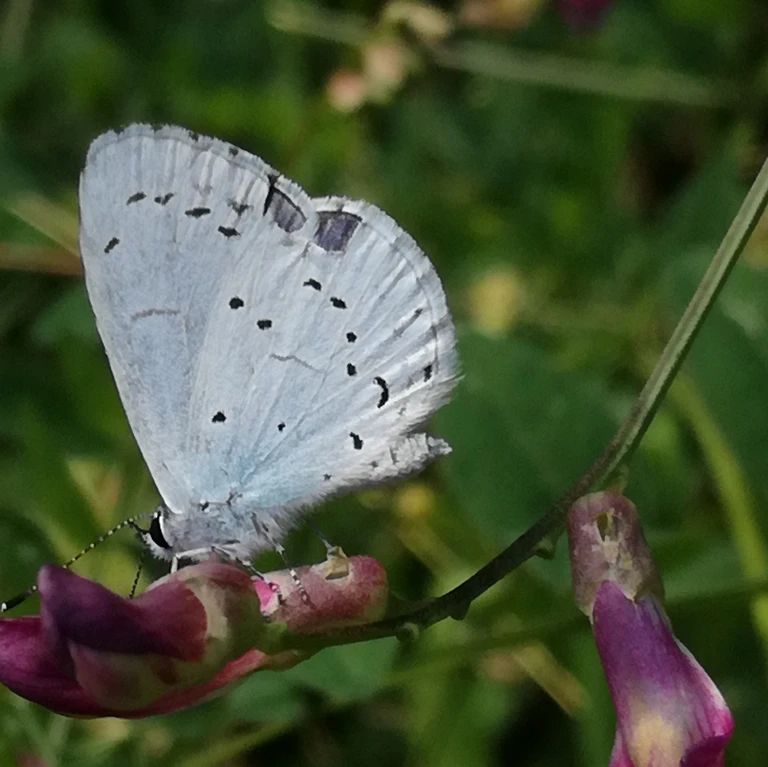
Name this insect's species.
Celastrina argiolus
